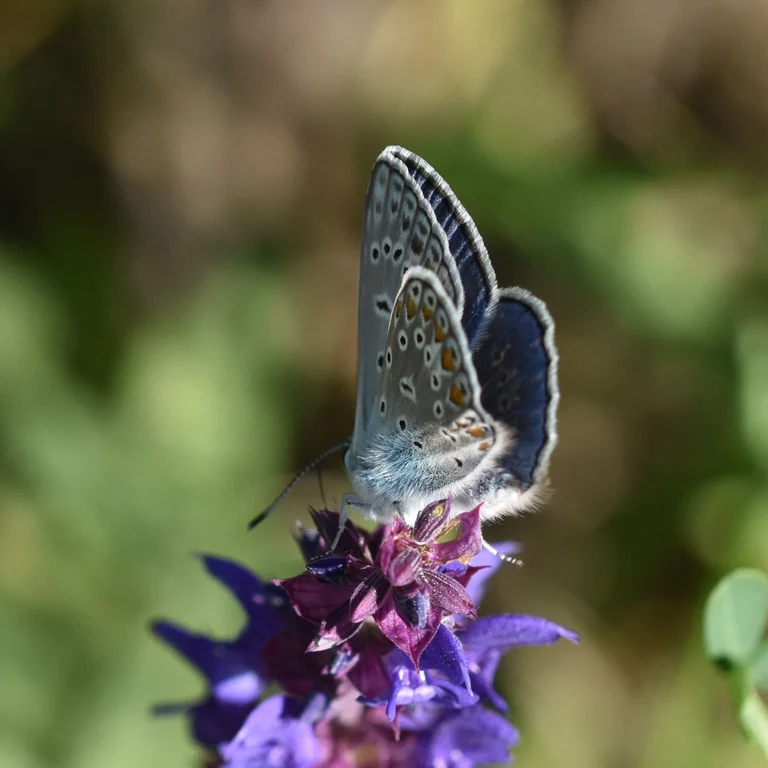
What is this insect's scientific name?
Polyommatus icarus
